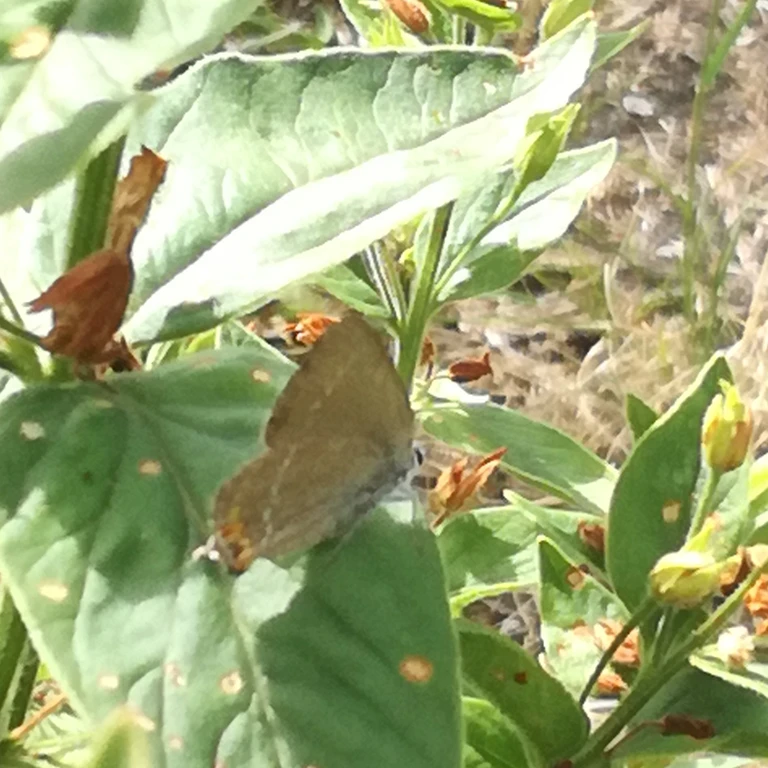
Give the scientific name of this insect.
Satyrium acaciae (also Strymon acaciae)
